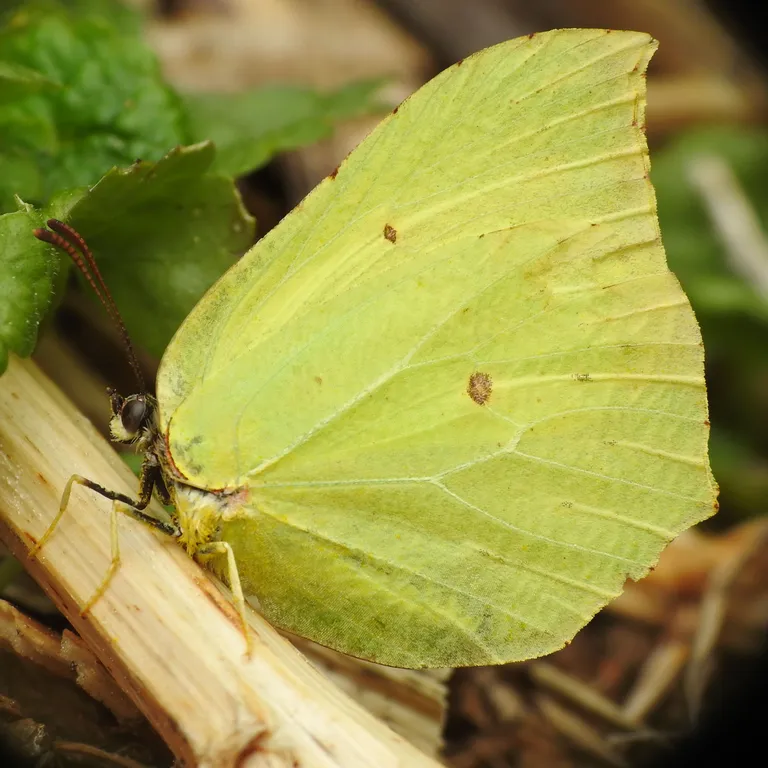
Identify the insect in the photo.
Gonepteryx rhamni
